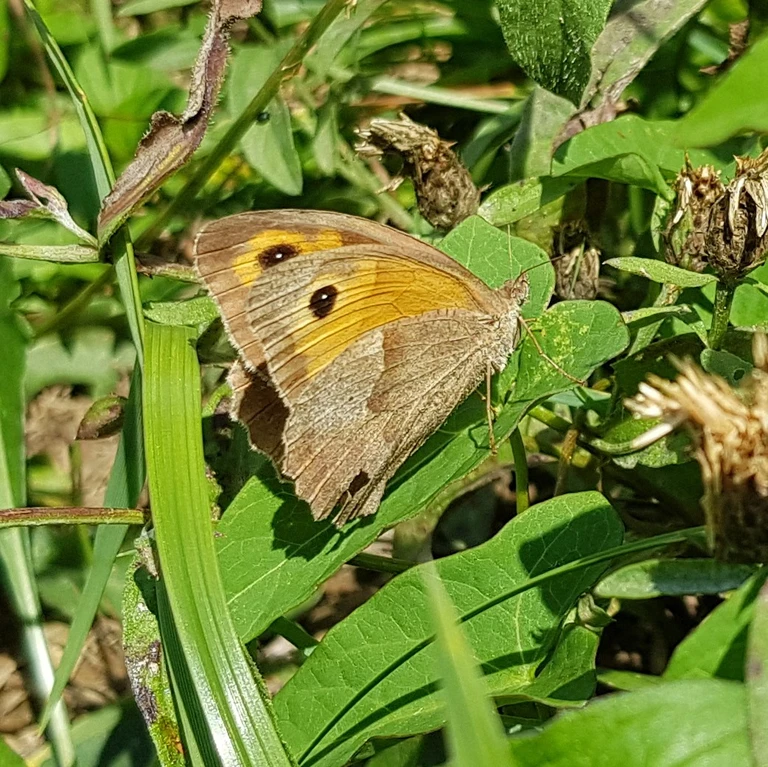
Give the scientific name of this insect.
Maniola jurtina
